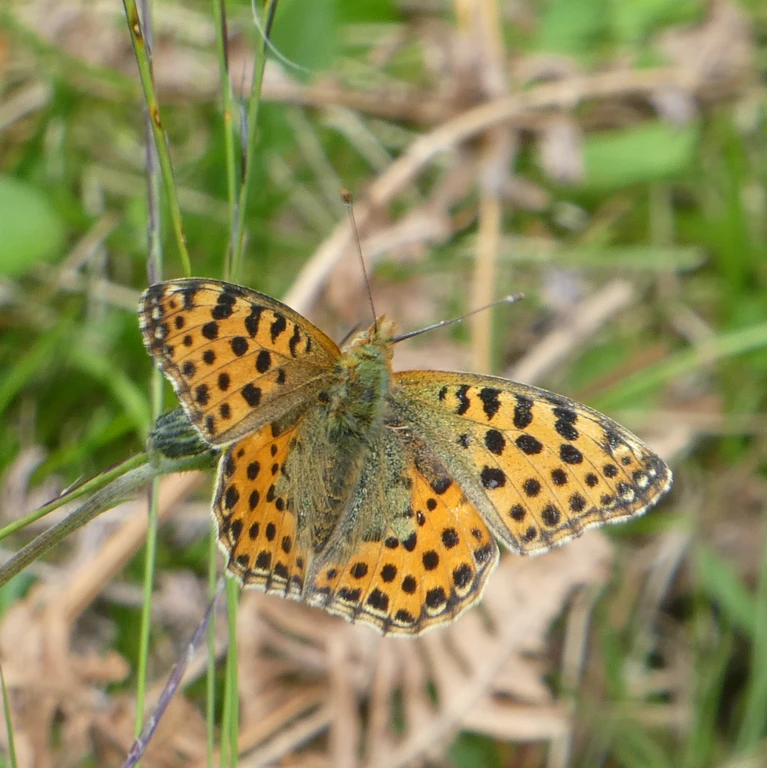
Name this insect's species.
Issoria lathonia
